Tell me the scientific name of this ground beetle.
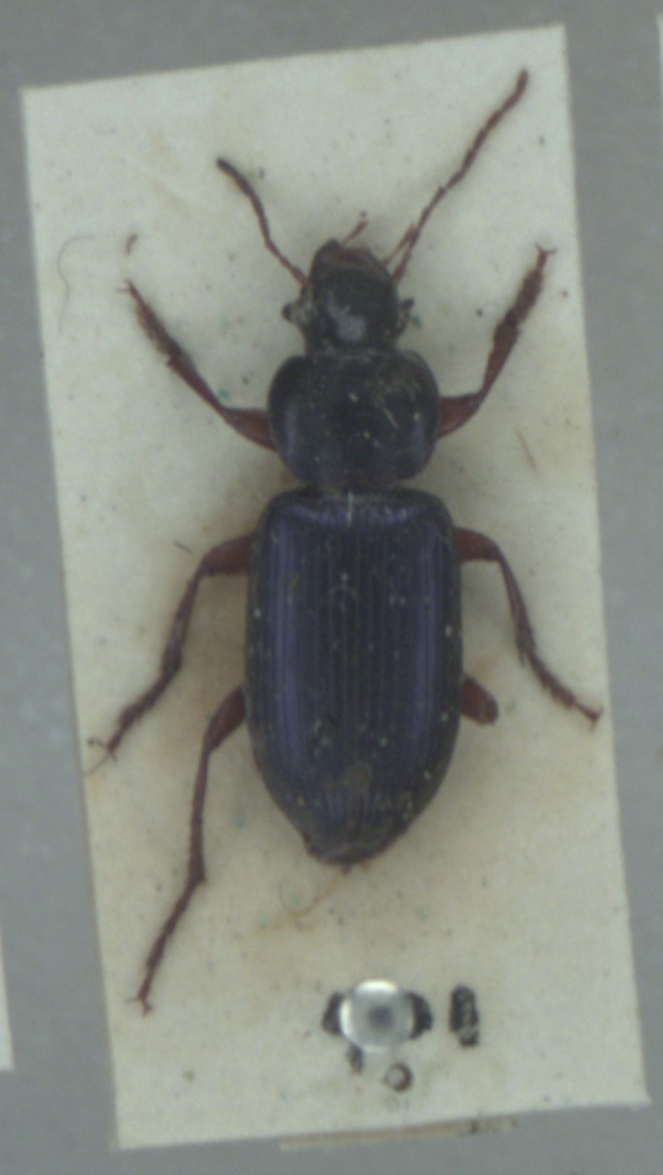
Ophonus ardosiacus
